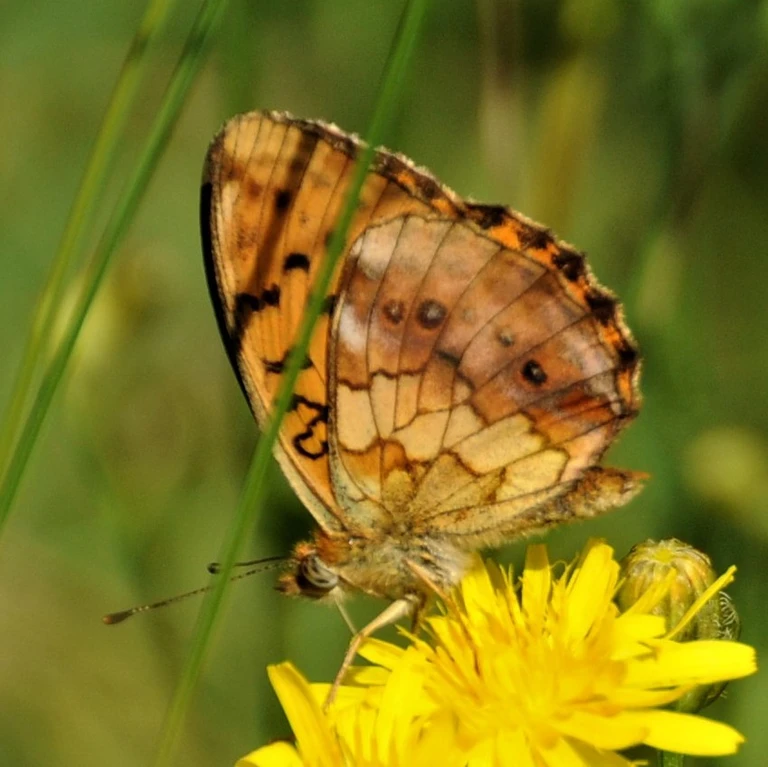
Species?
Brenthis daphne
